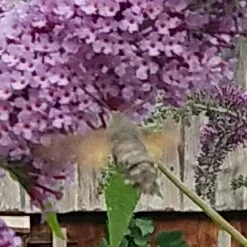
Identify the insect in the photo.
Macroglossum stellatarum
